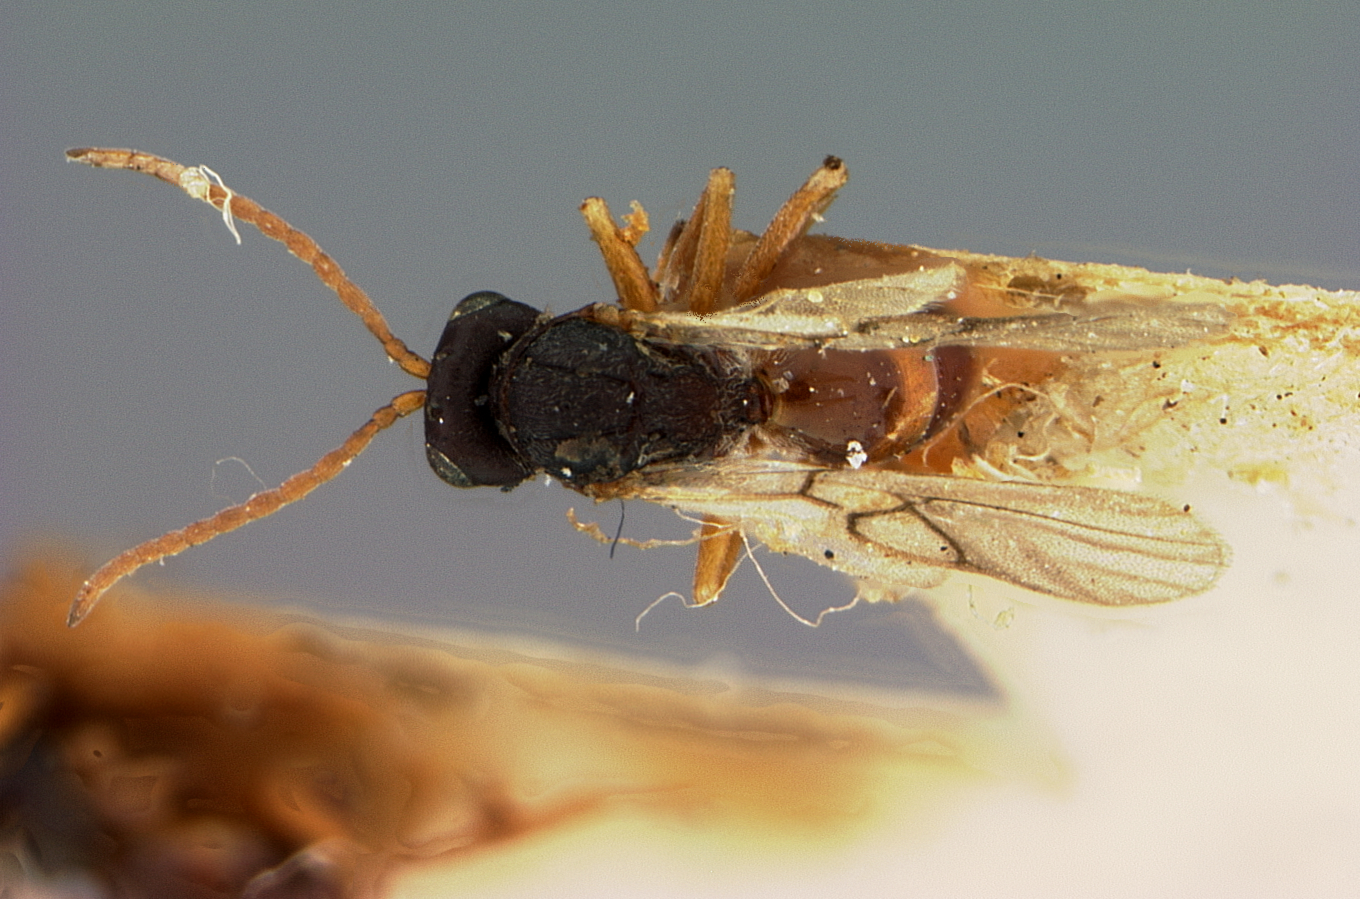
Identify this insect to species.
Aulax ambrosiaecola
